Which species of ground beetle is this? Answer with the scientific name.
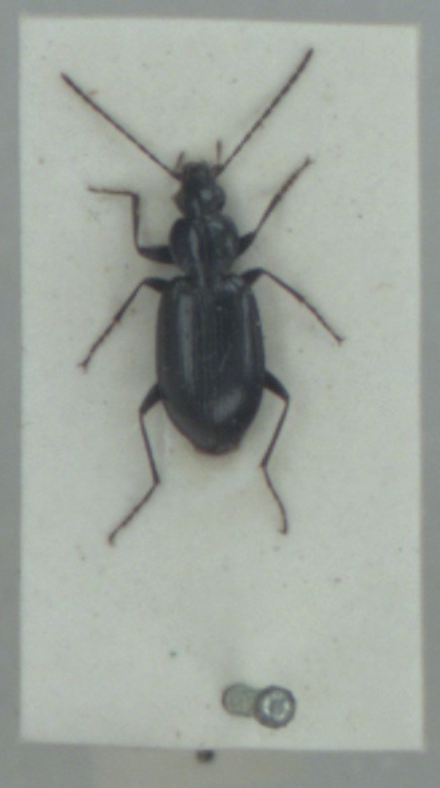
Agonum gracile
